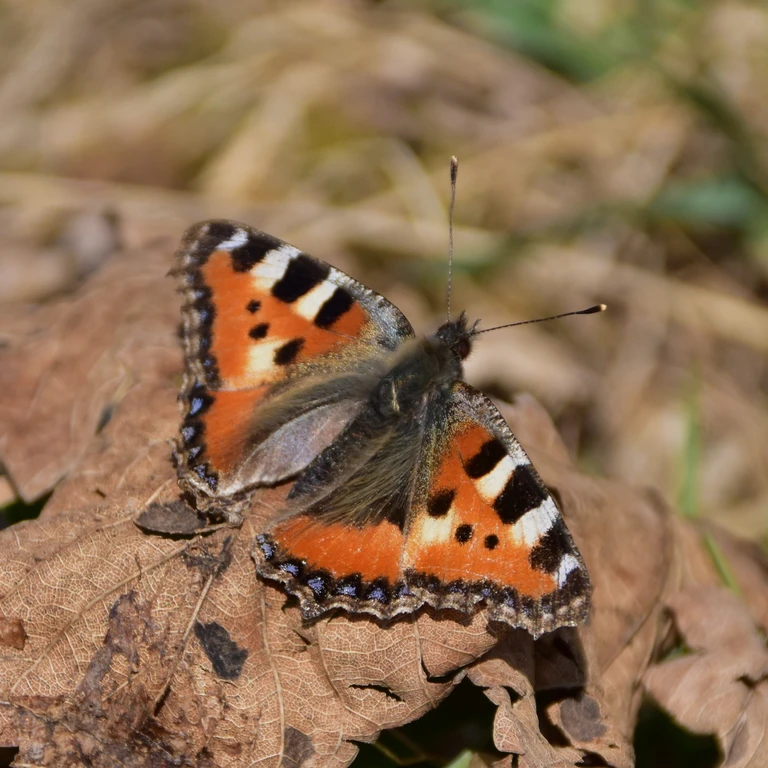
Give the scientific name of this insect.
Aglais urticae
